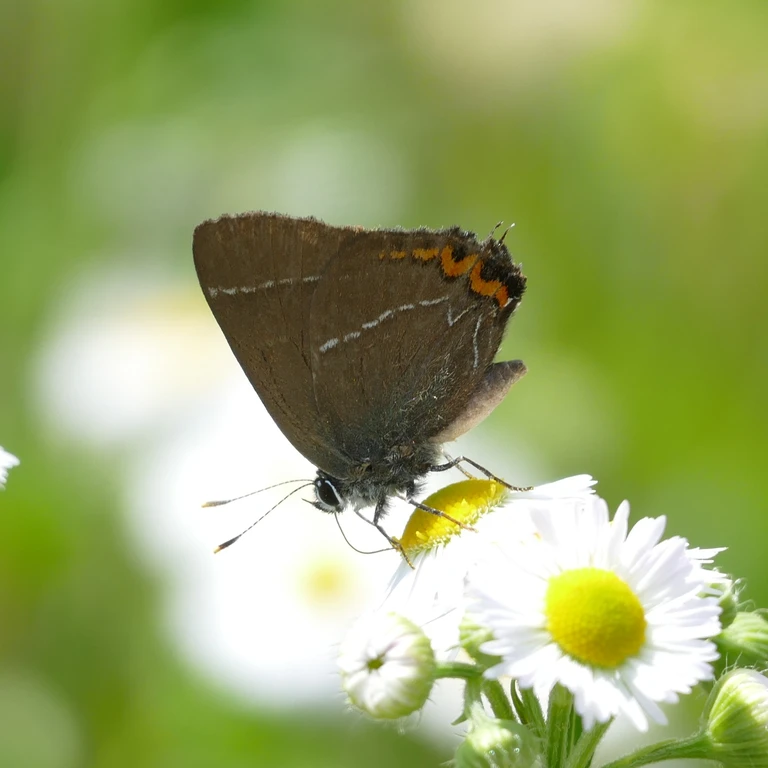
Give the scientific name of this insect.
Satyrium w-album
